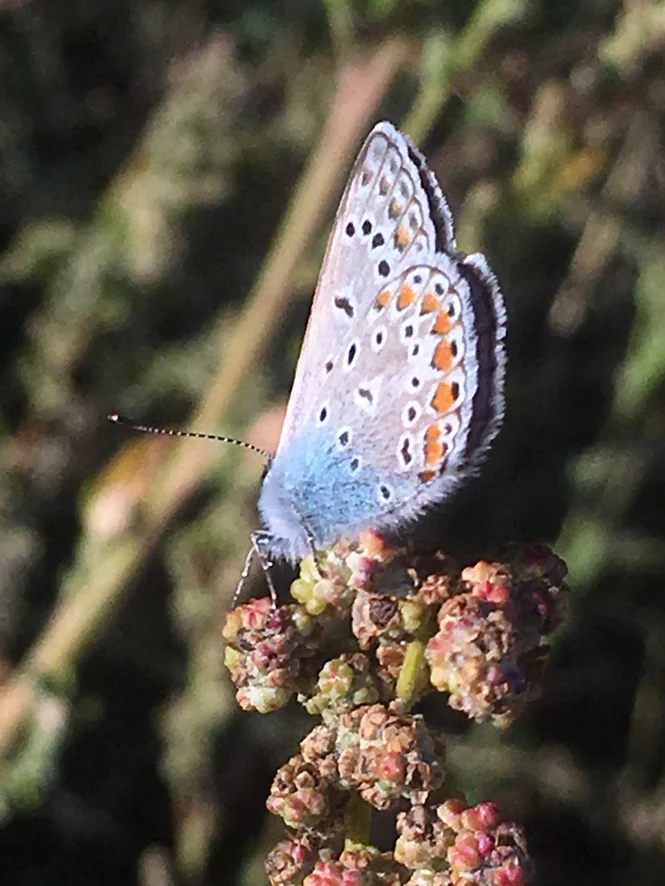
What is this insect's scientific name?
Polyommatus icarus
